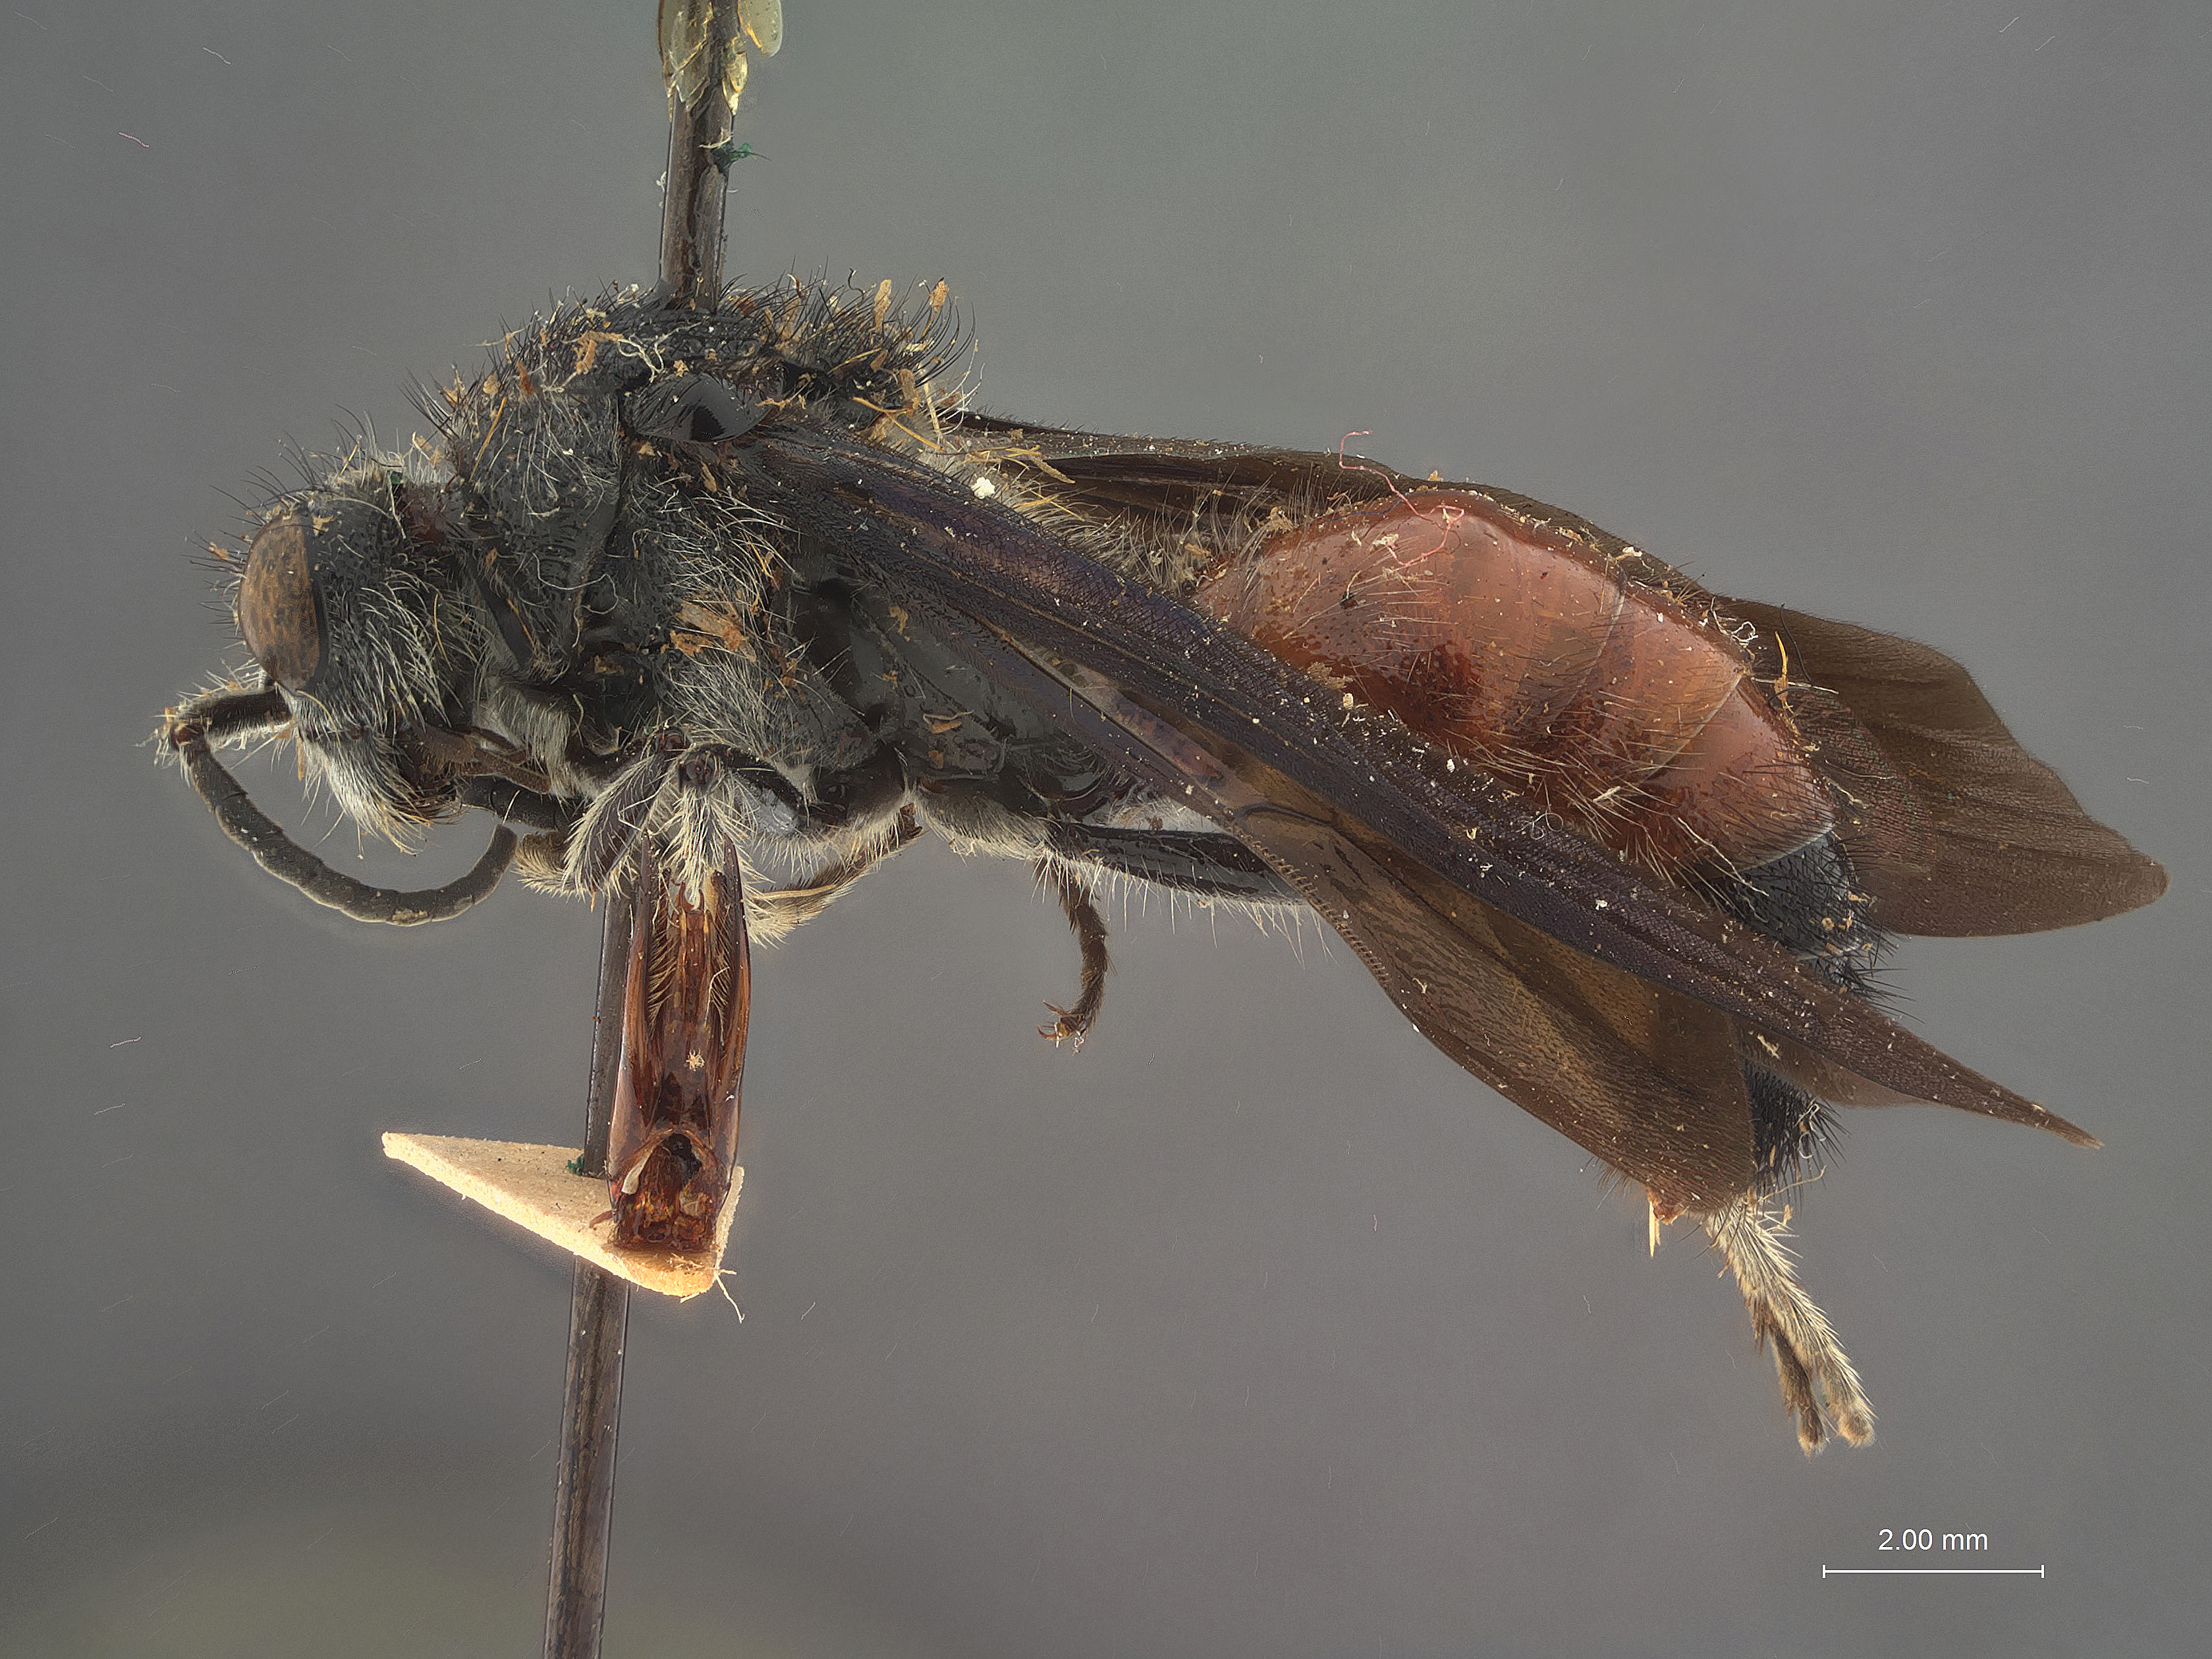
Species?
Timulla luzonica
